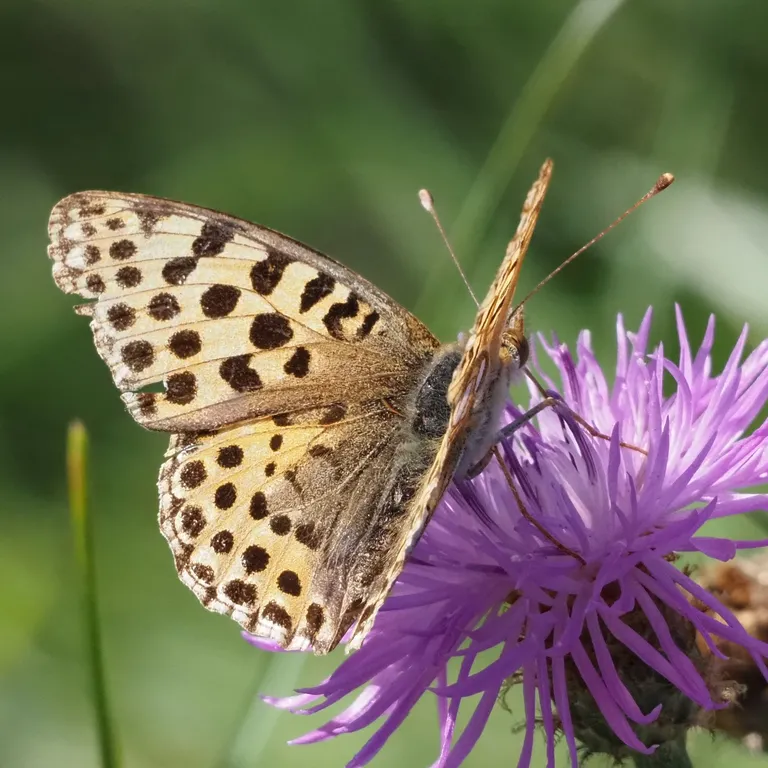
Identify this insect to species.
Issoria lathonia
